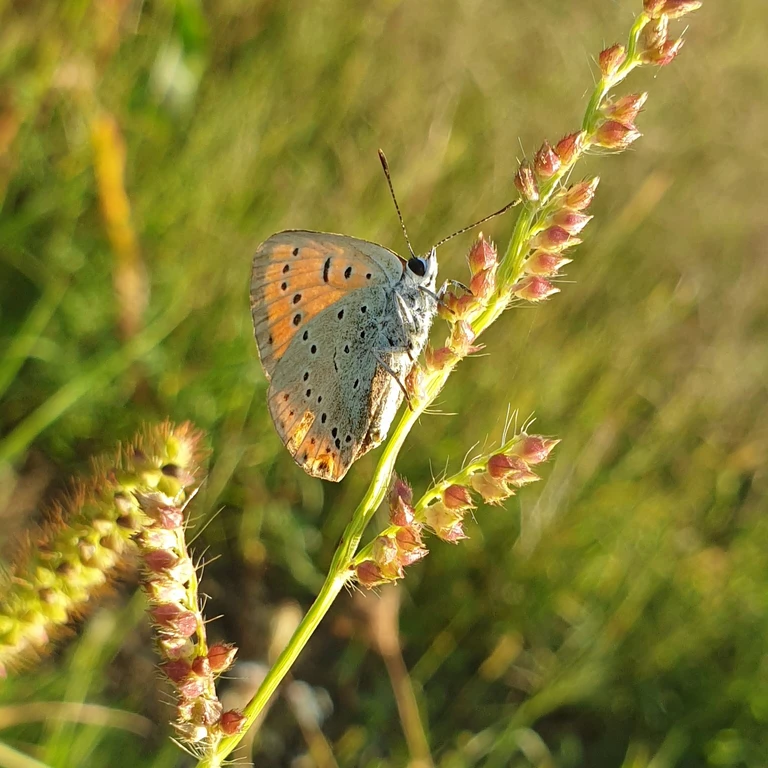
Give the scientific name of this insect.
Lycaena dispar
